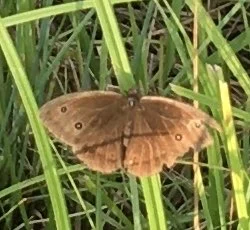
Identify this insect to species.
Aphantopus hyperantus
